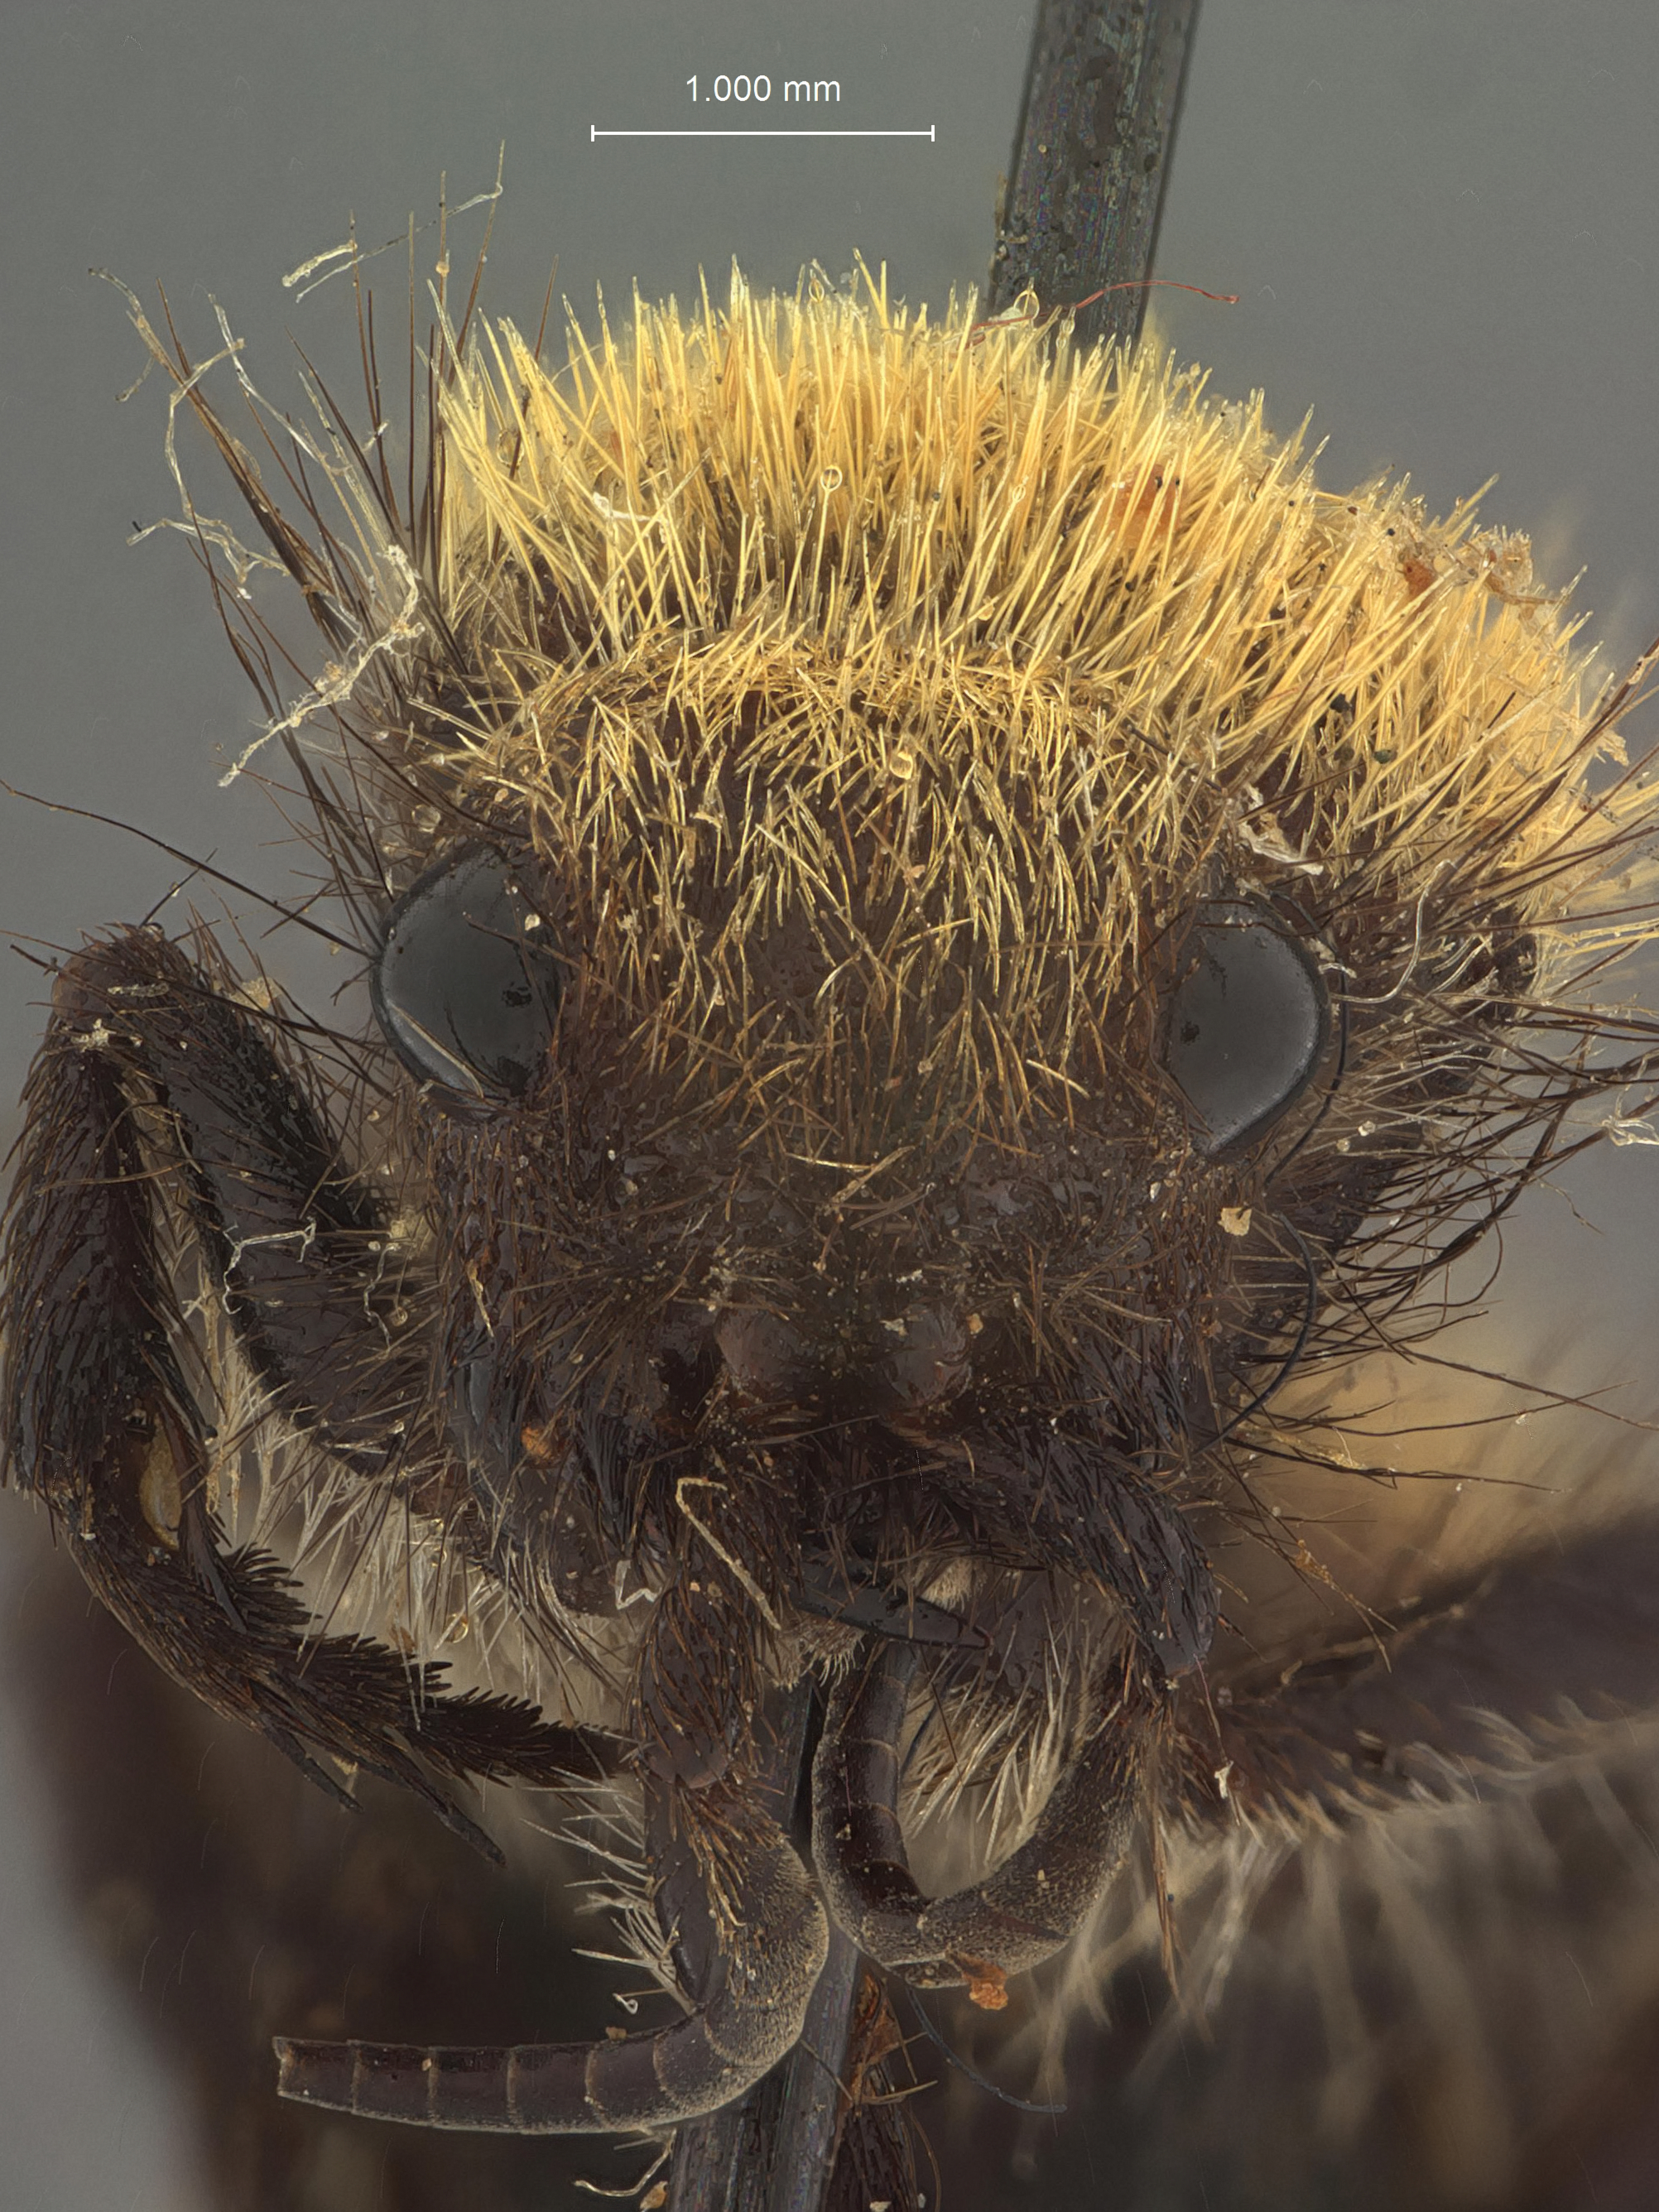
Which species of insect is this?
Dasymutilla sulcatulla
